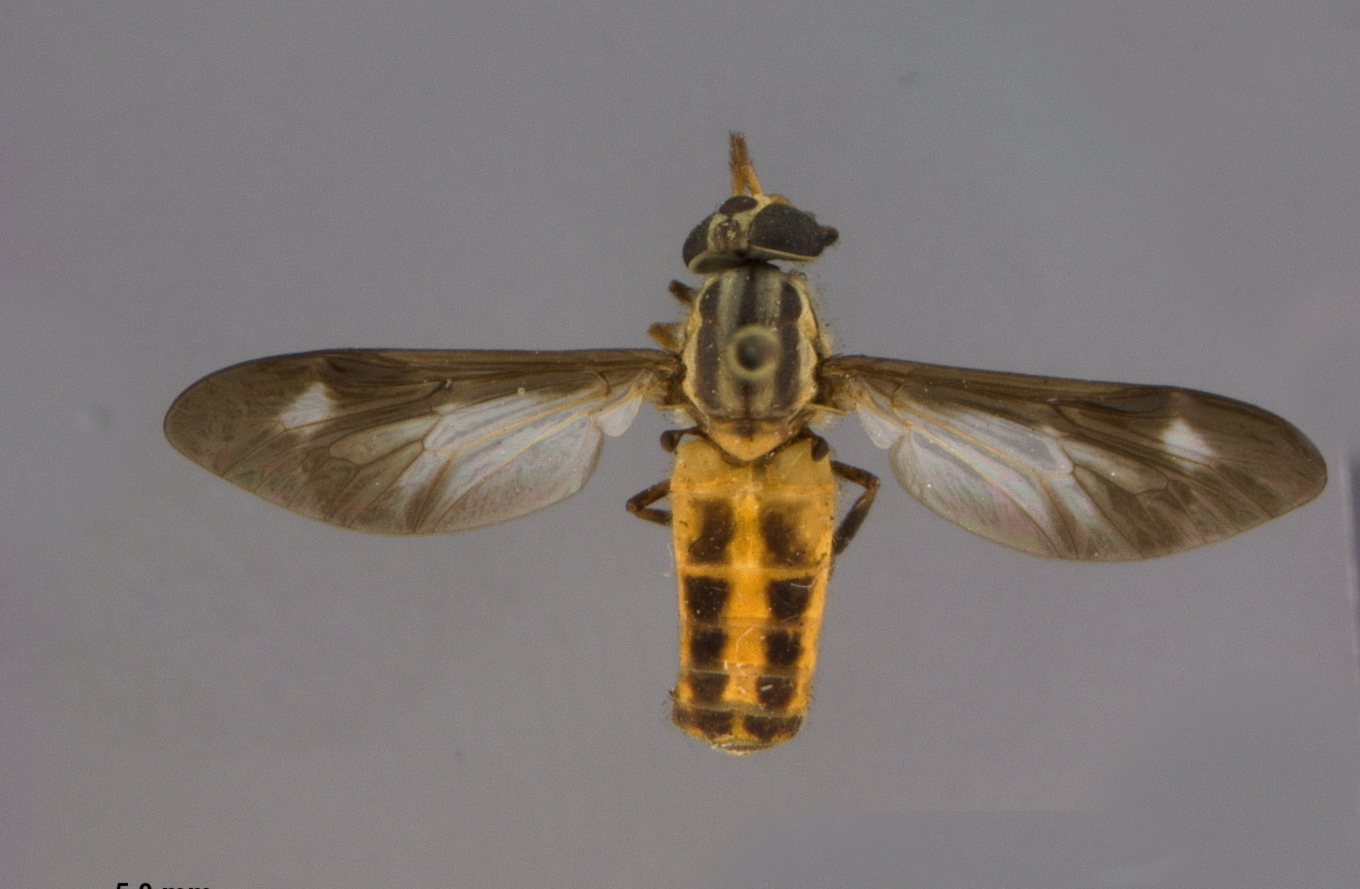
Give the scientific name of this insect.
Chrysops bistellatus
